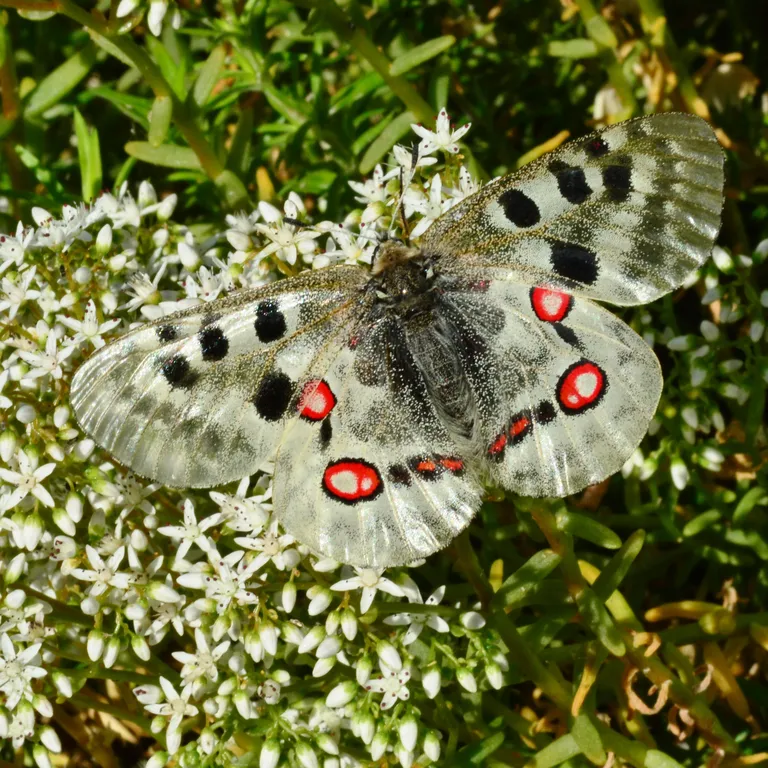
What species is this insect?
Parnassius apollo
